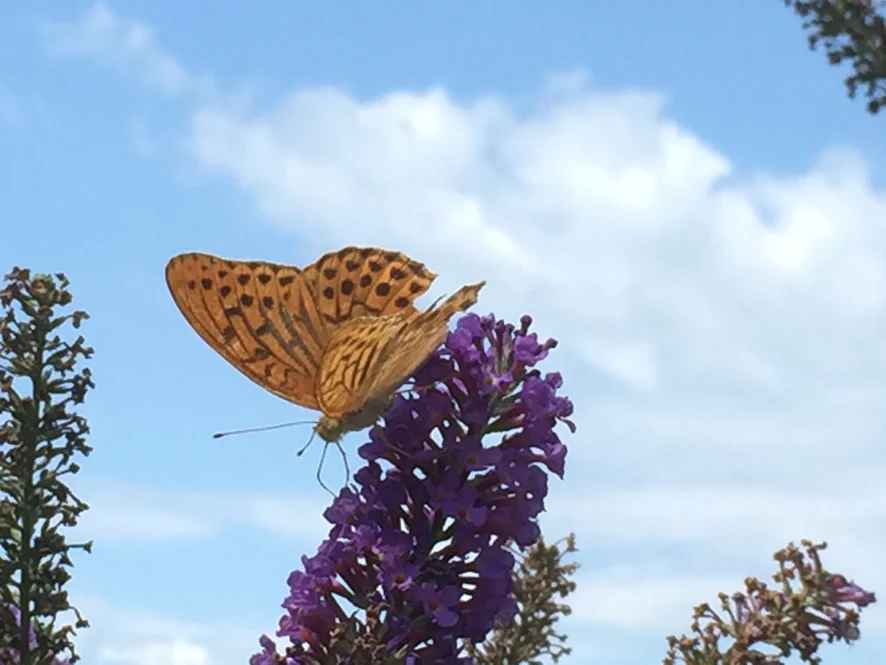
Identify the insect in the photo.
Argynnis paphia
